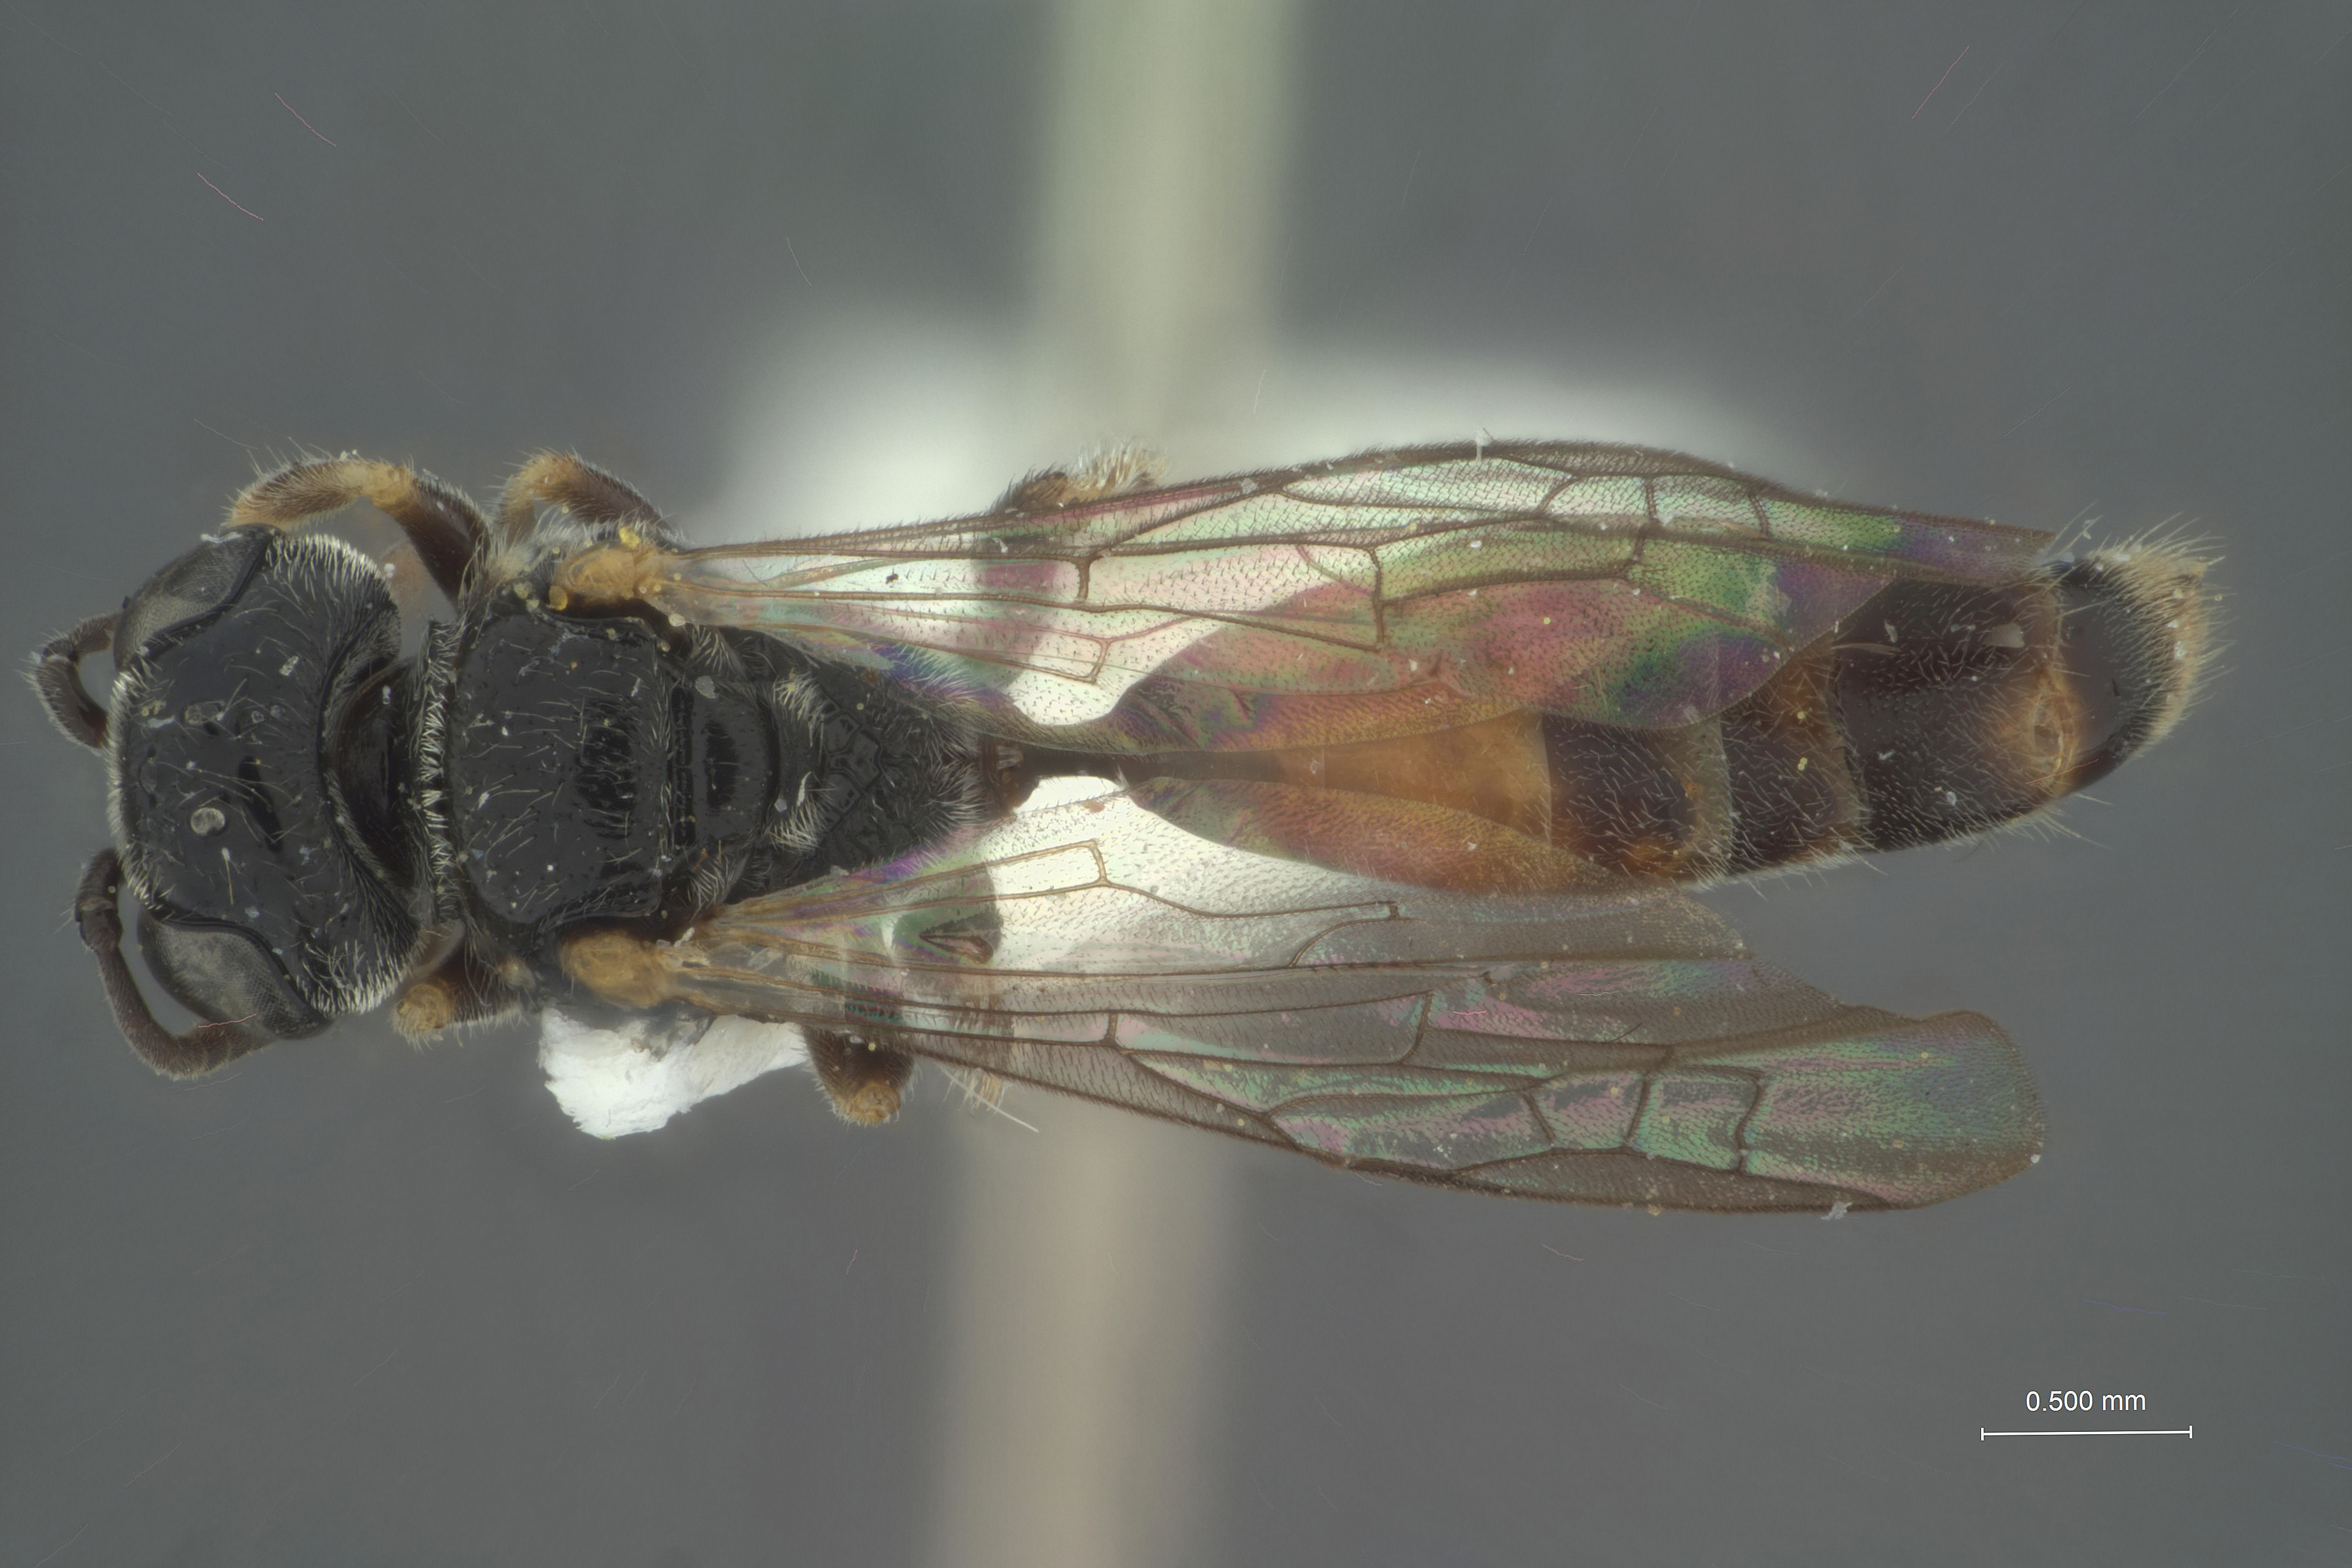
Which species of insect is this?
Pluto menkei
